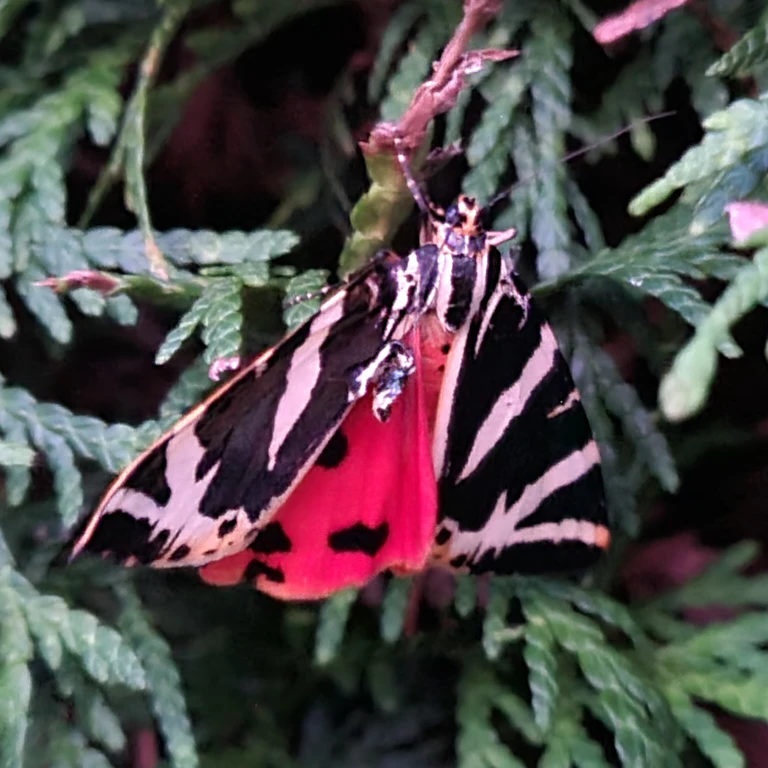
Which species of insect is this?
Euplagia quadripunctaria
